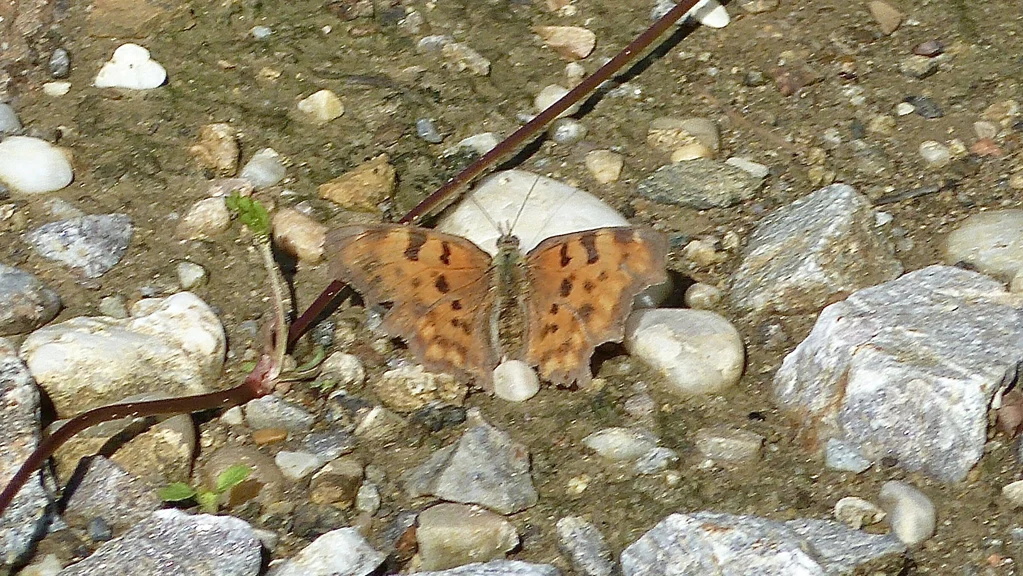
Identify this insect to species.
Polygonia c-album
